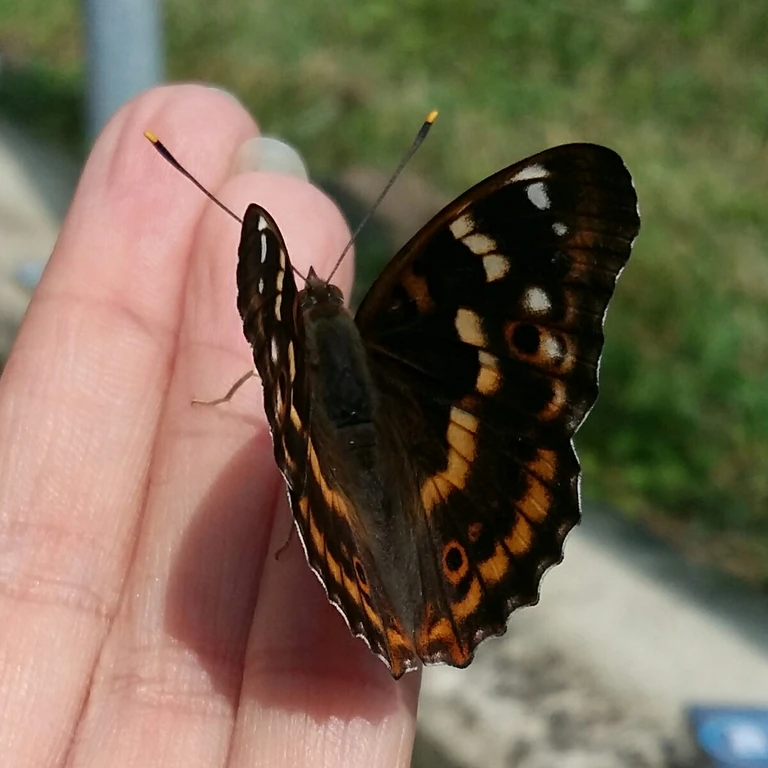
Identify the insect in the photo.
Apatura ilia
